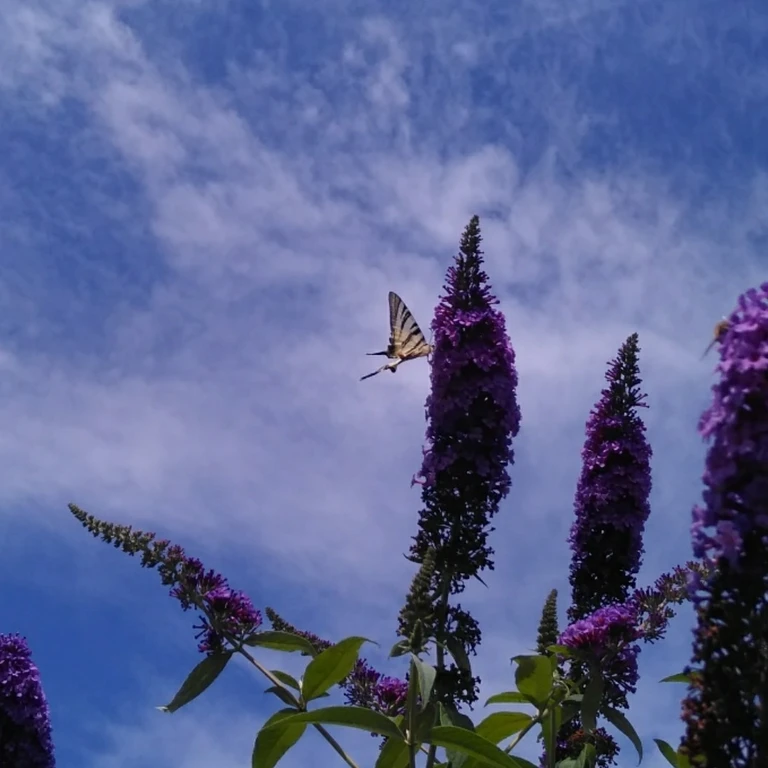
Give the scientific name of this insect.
Iphiclides podalirius
